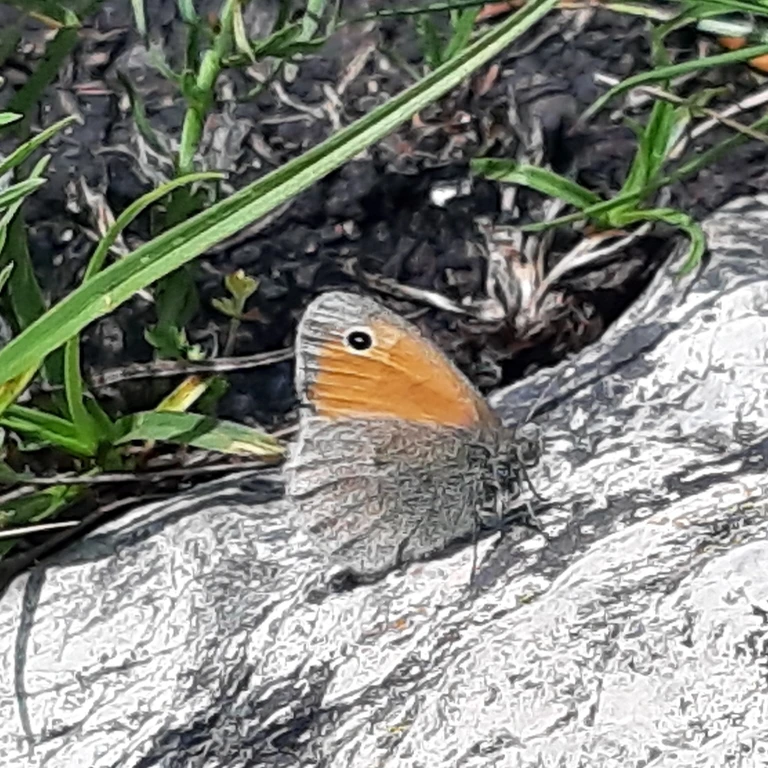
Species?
Coenonympha pamphilus
